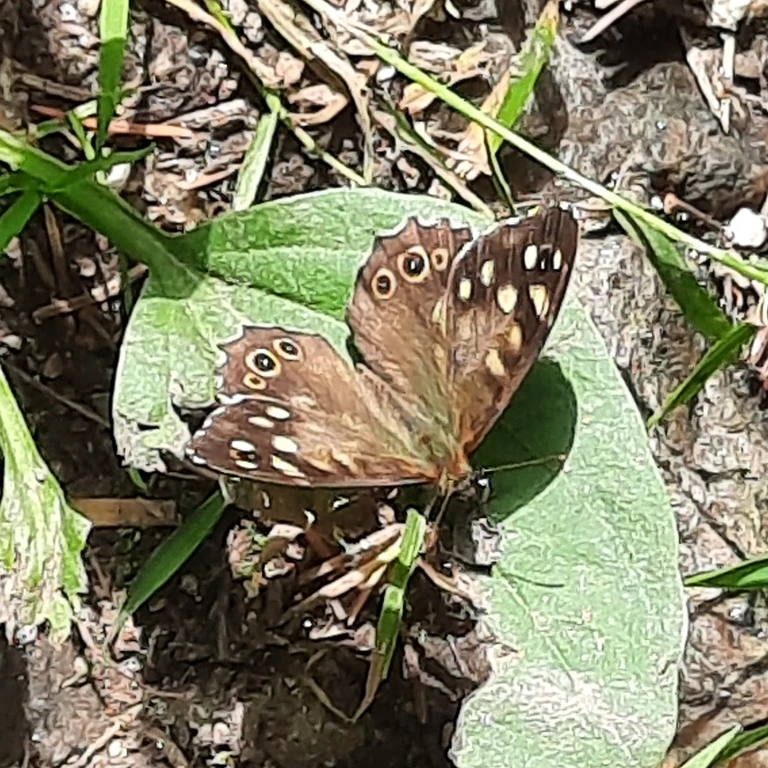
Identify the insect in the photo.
Pararge aegeria
